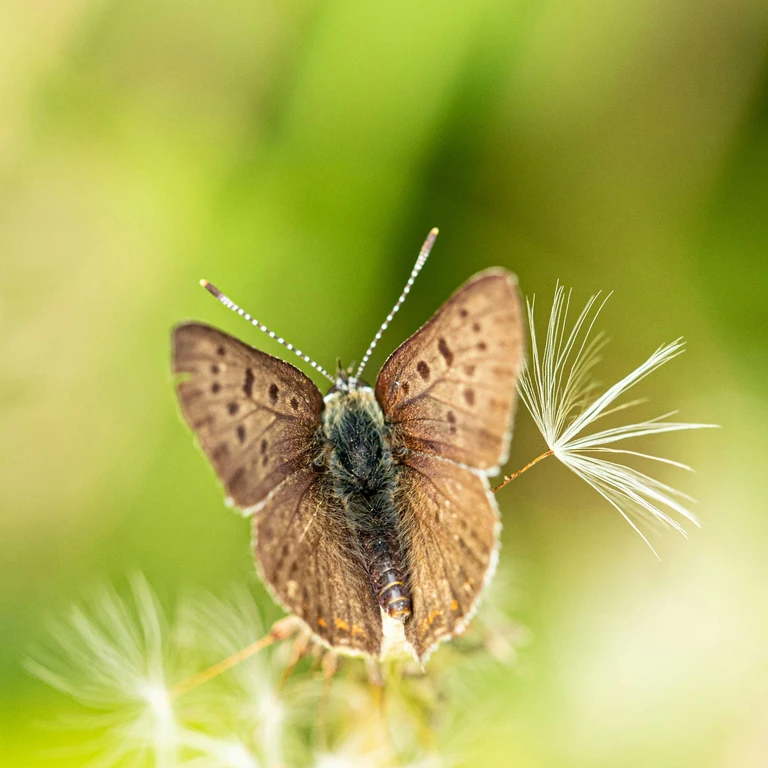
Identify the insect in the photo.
Lycaena tityrus (also Loweia tityrus)
